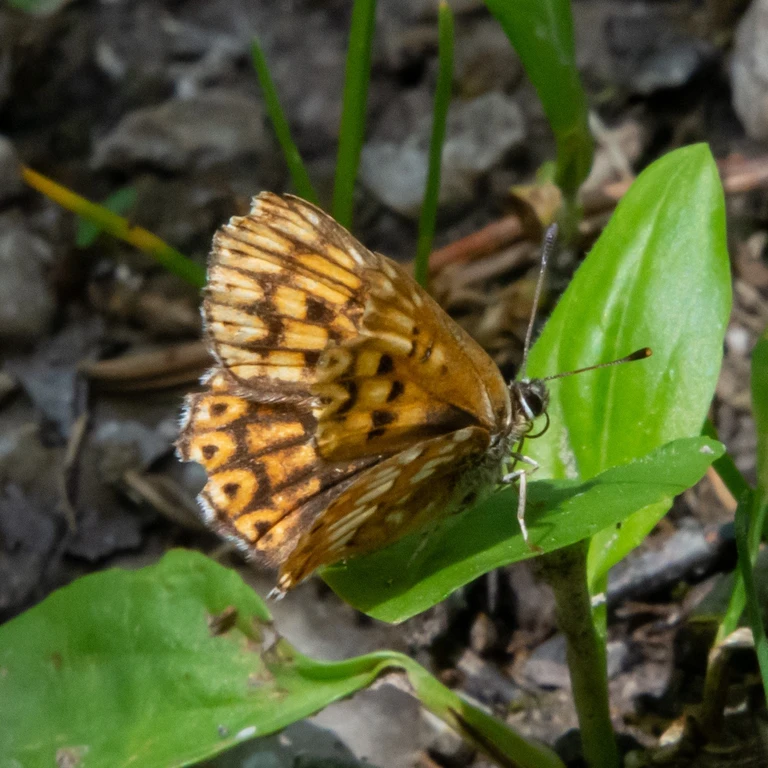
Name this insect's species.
Hamearis lucina
